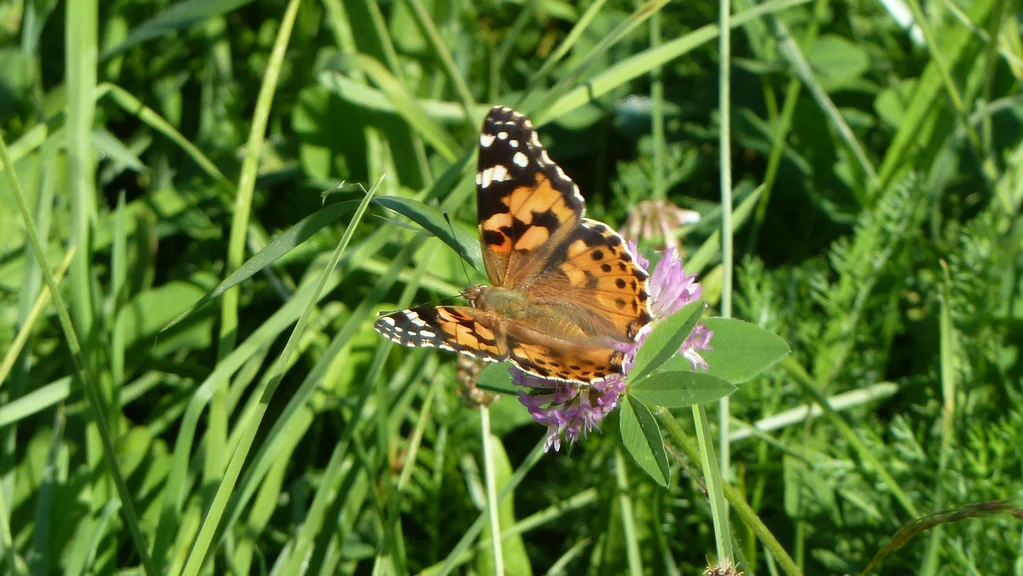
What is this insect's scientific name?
Vanessa cardui
